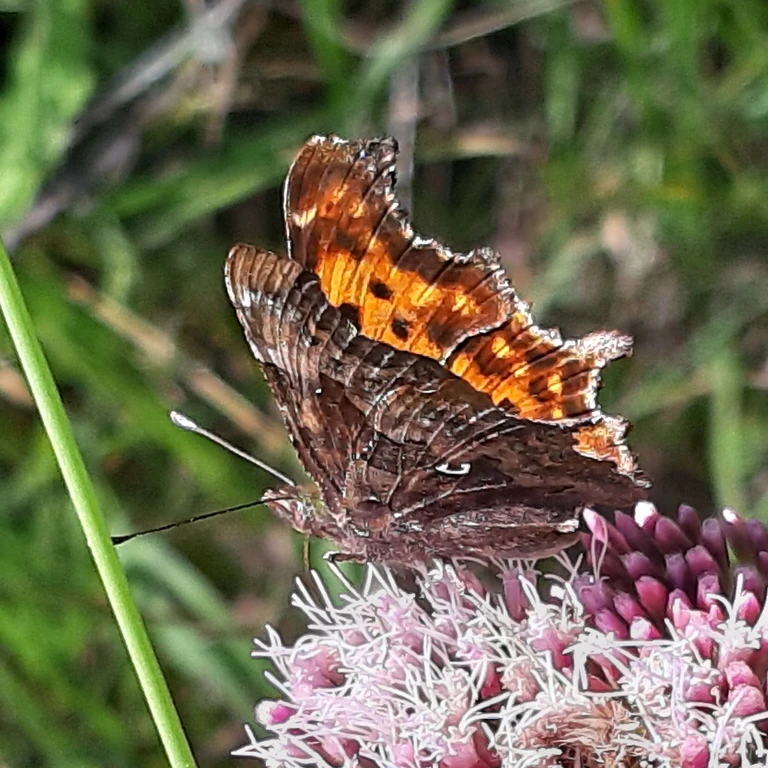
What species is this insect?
Polygonia c-album
